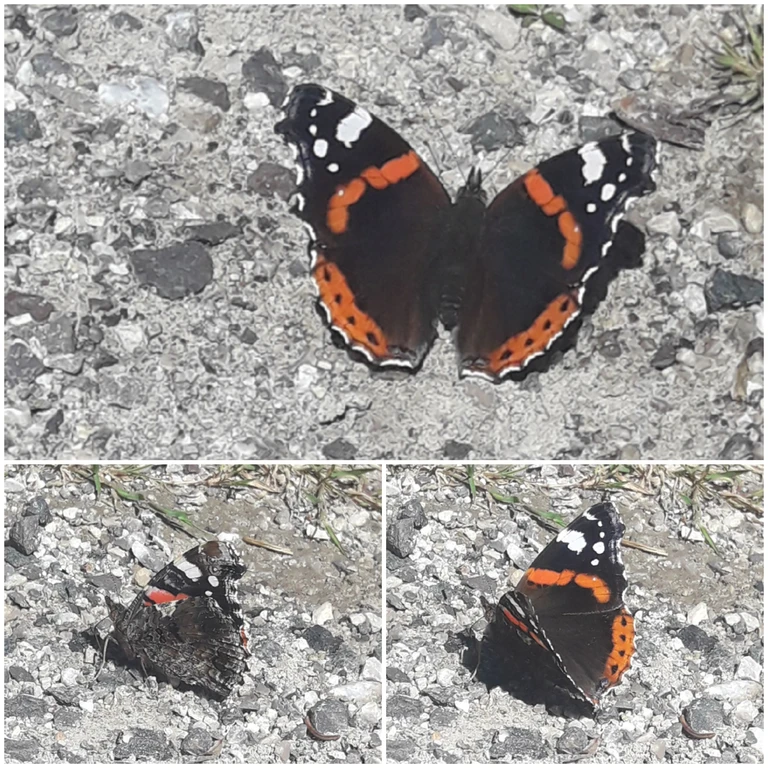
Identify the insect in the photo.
Vanessa atalanta
